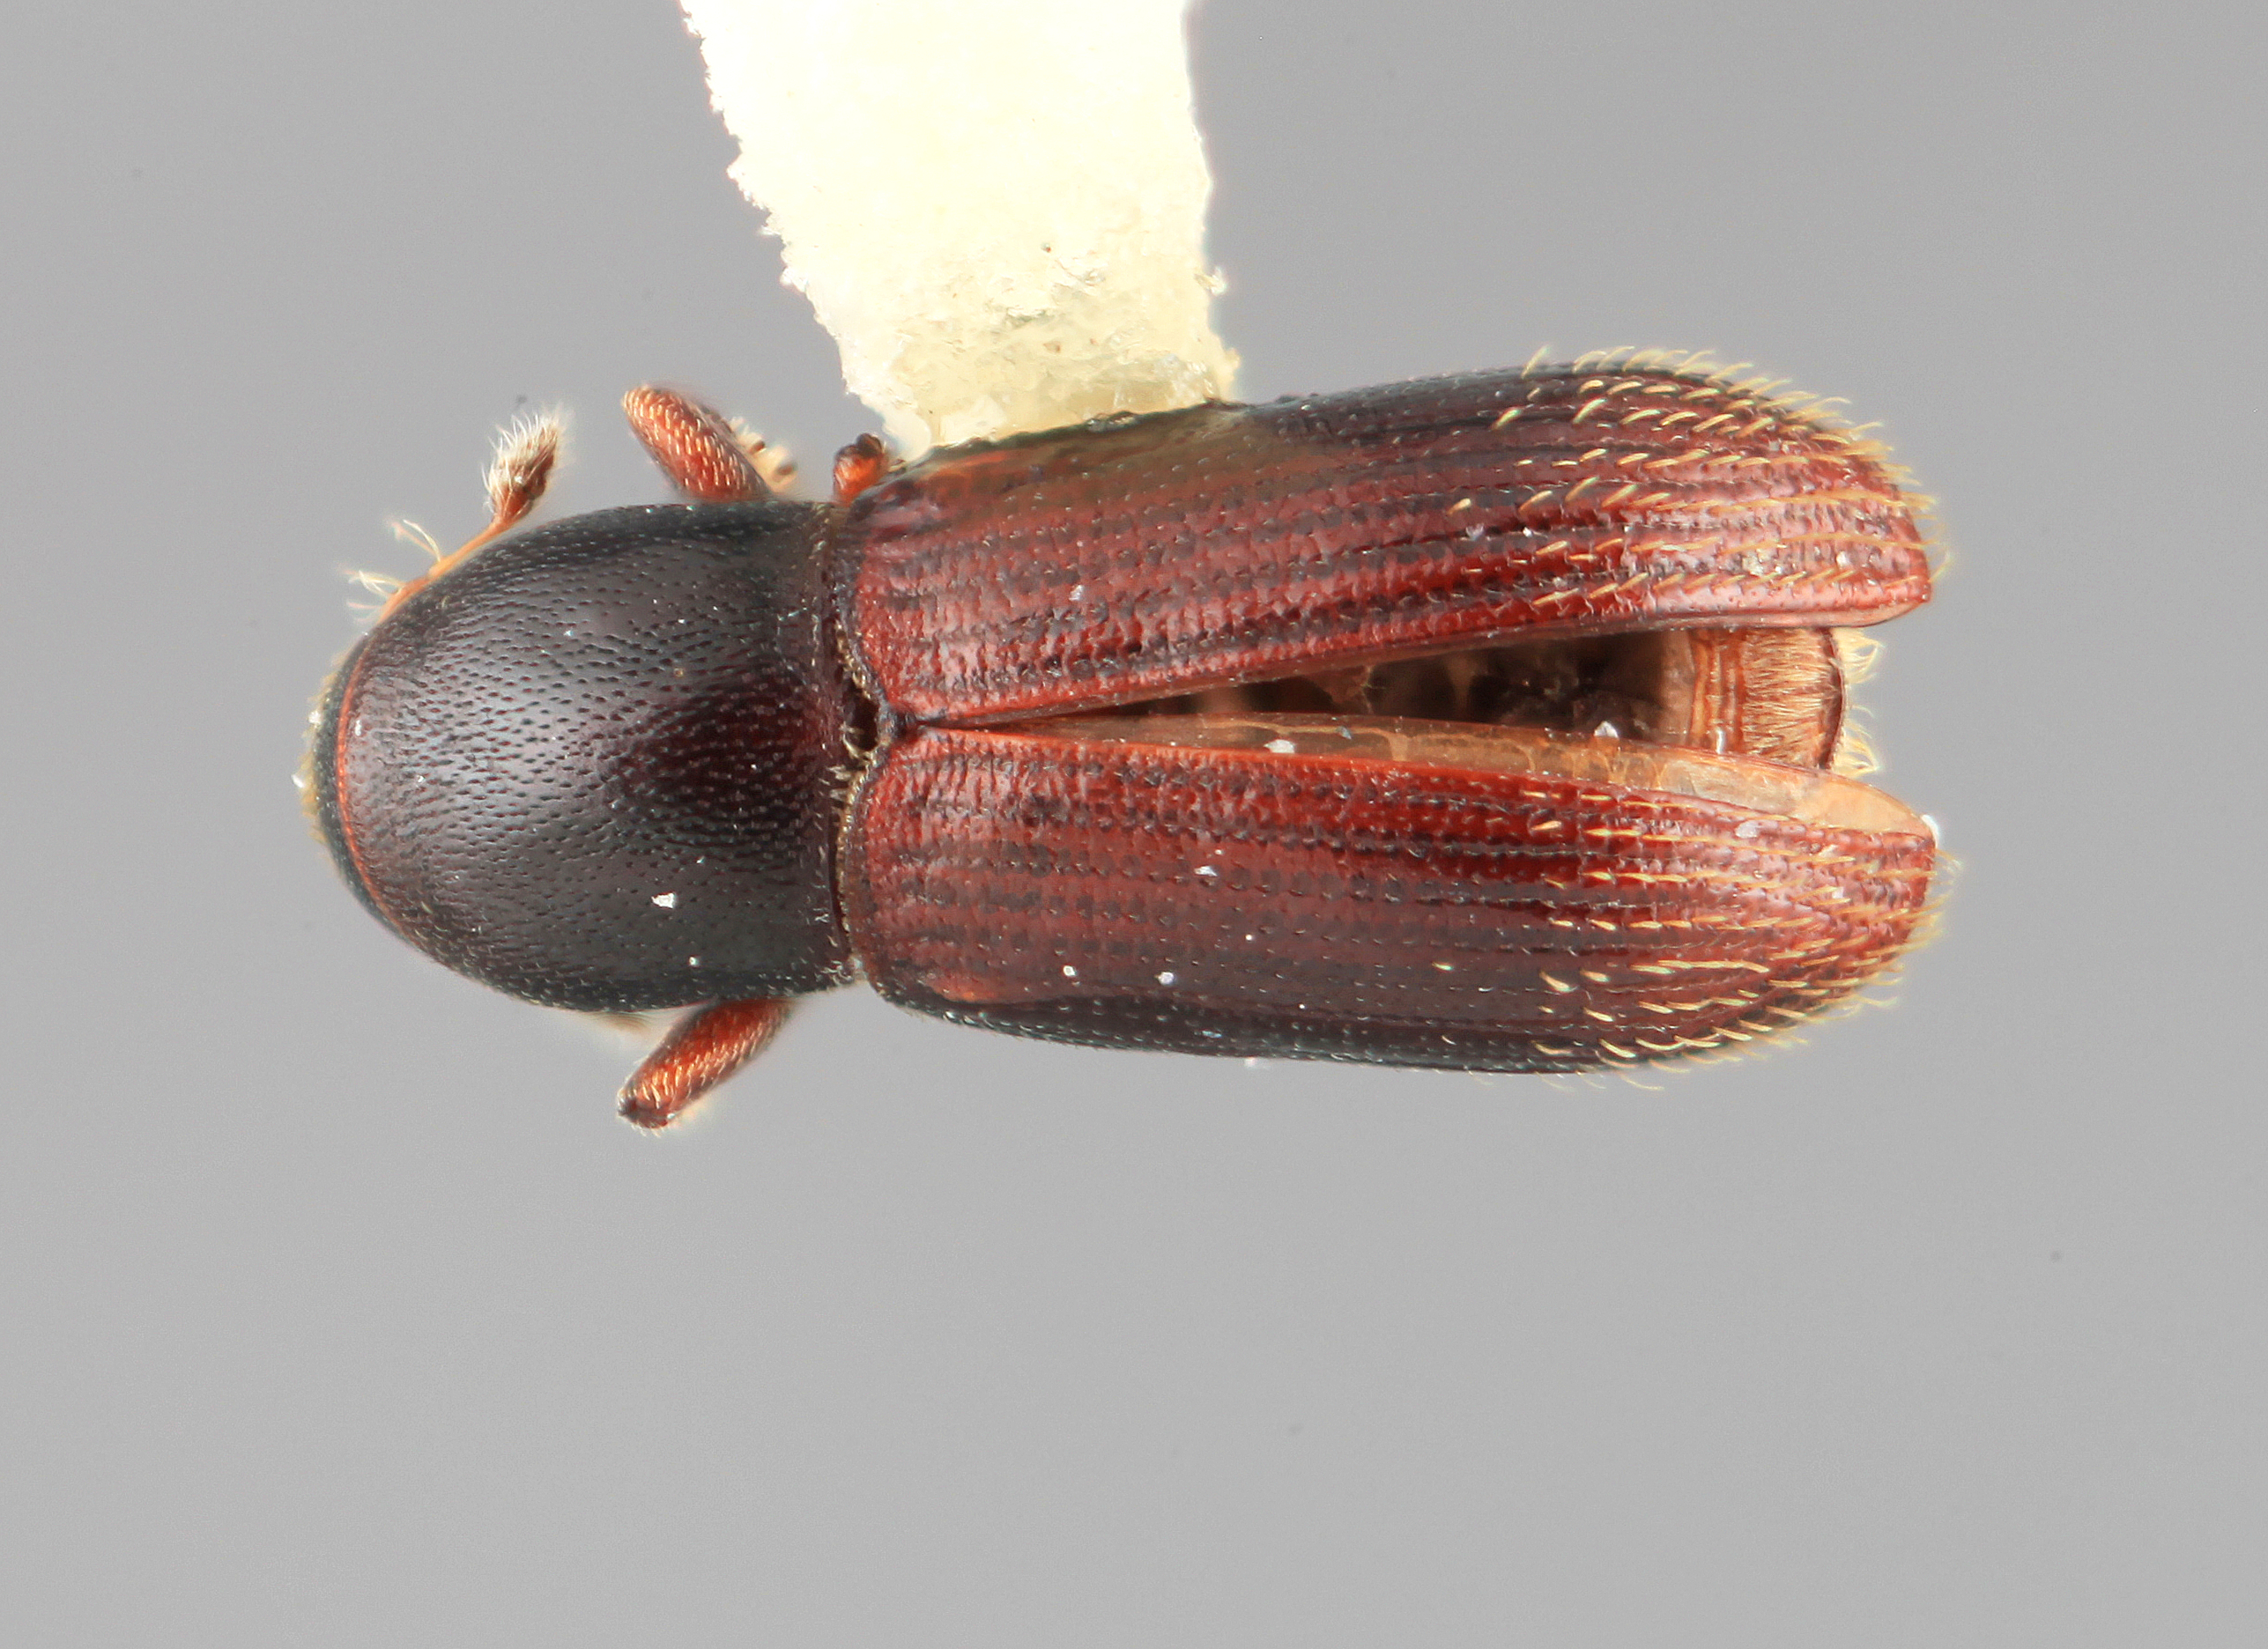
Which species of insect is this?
Cnesinus discretus
